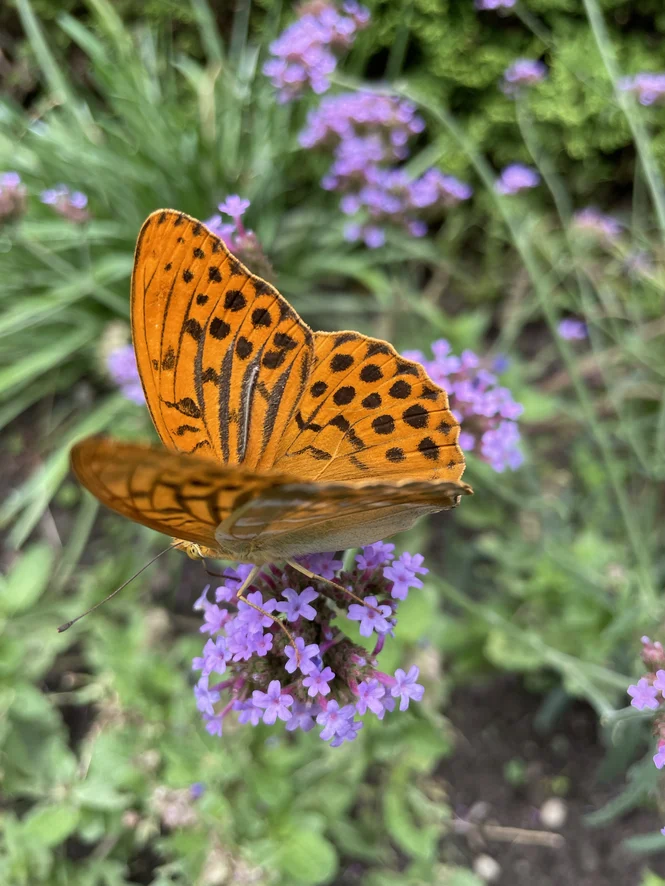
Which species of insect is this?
Argynnis paphia
